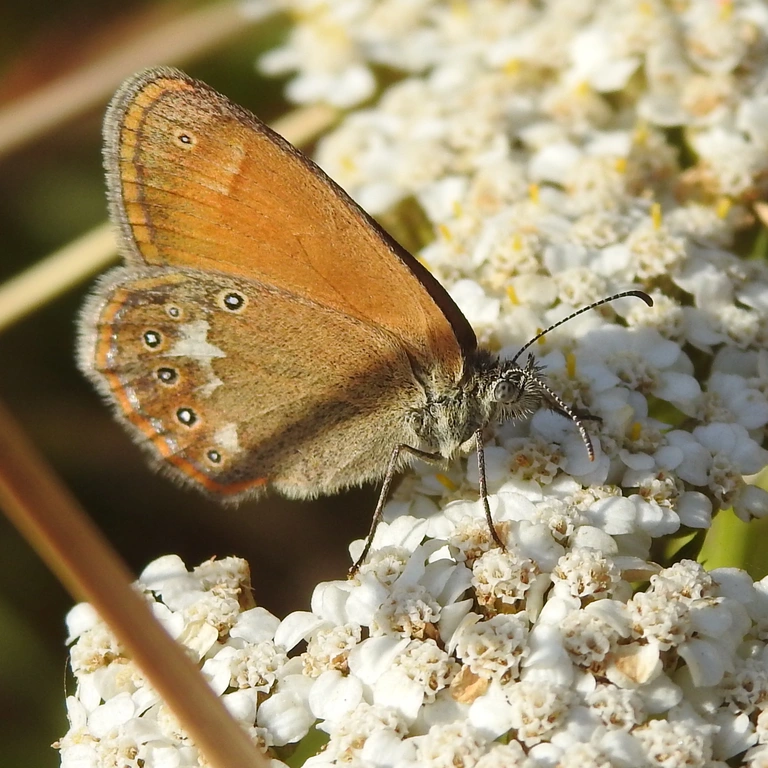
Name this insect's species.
Coenonympha glycerion (also Coenonympha iphis)
